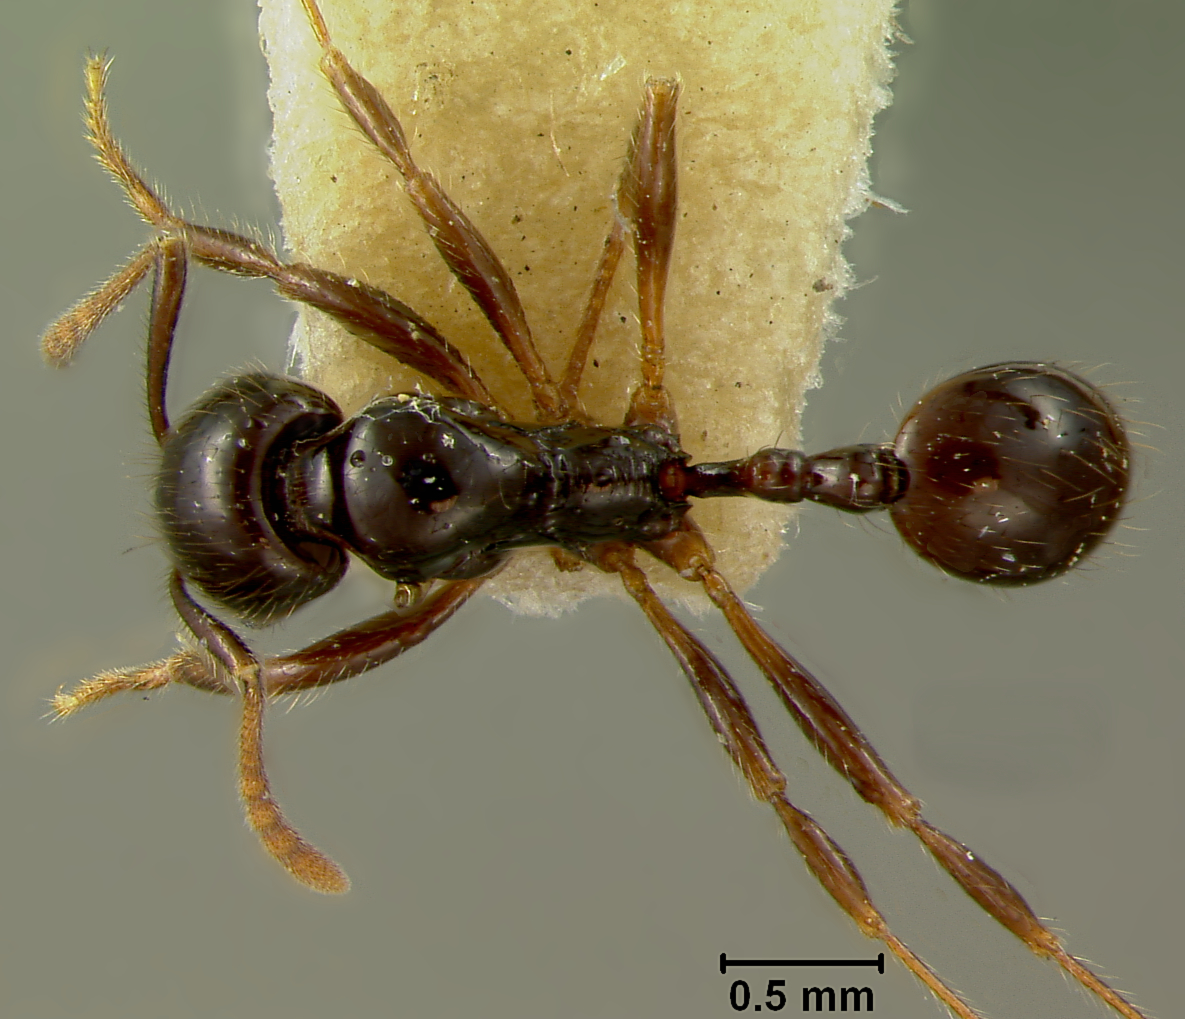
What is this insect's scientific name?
Stenamma expolitum
